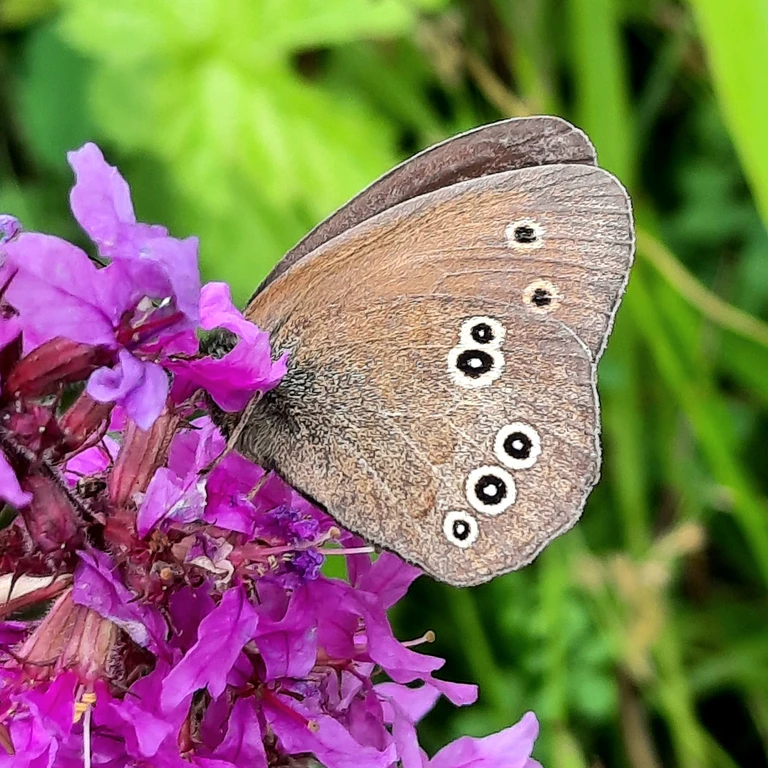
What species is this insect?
Aphantopus hyperantus
